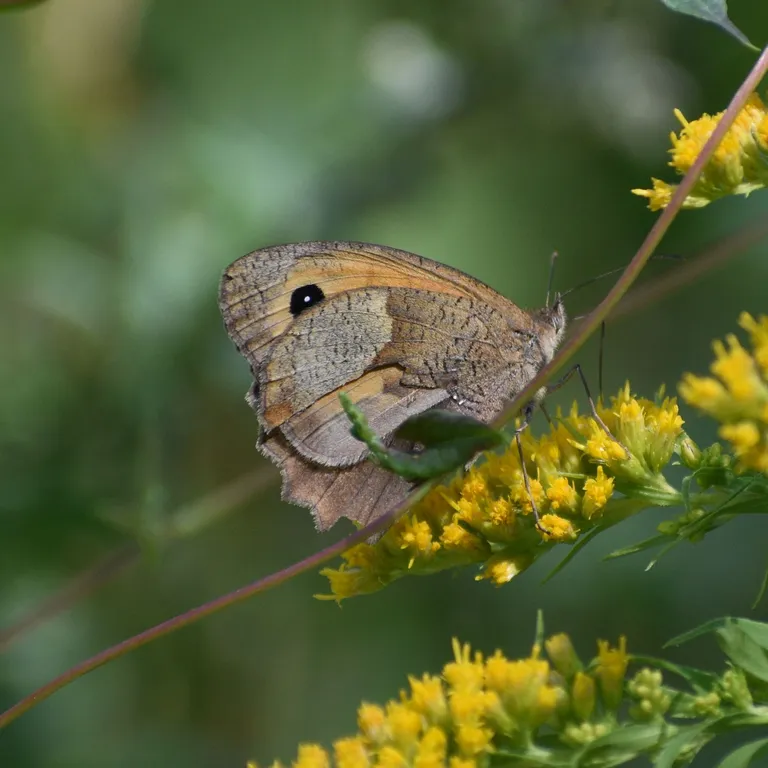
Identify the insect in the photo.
Maniola jurtina
